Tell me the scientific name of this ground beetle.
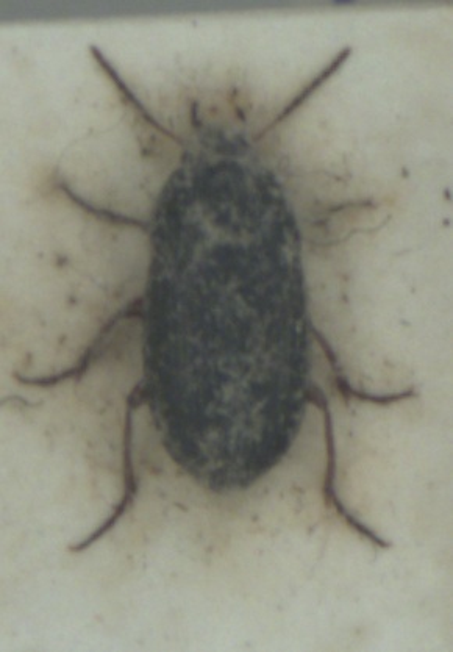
Amara familiaris
